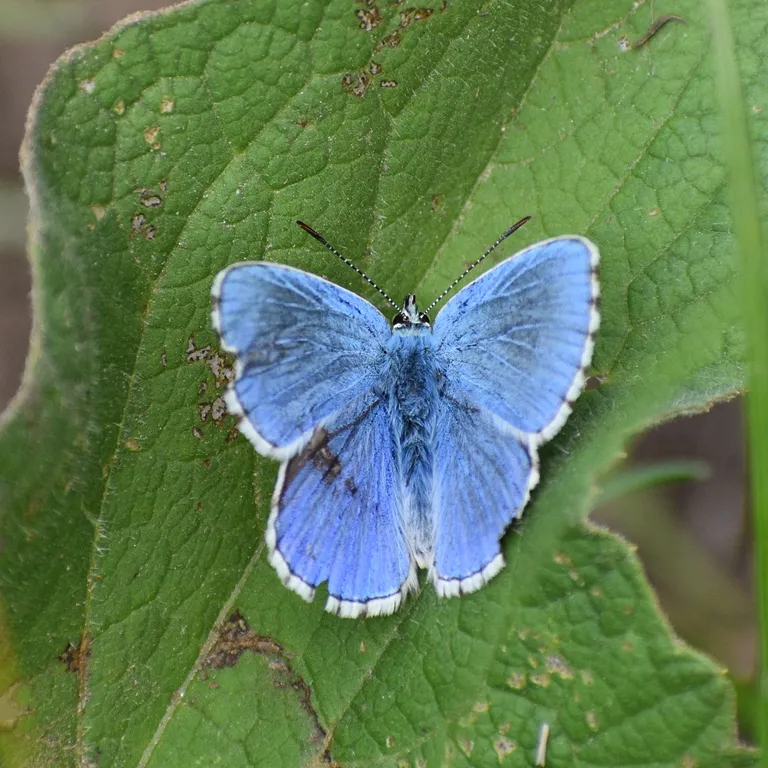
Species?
Lysandra bellargus
